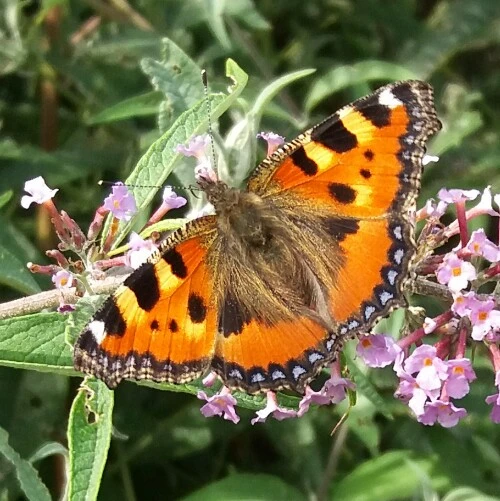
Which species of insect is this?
Aglais urticae
